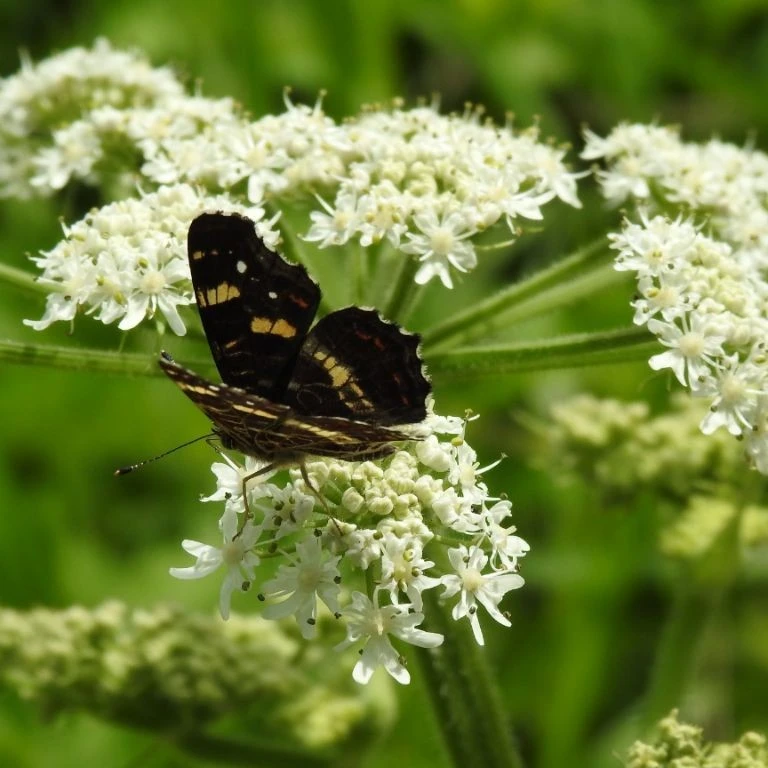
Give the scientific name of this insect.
Araschnia levana
